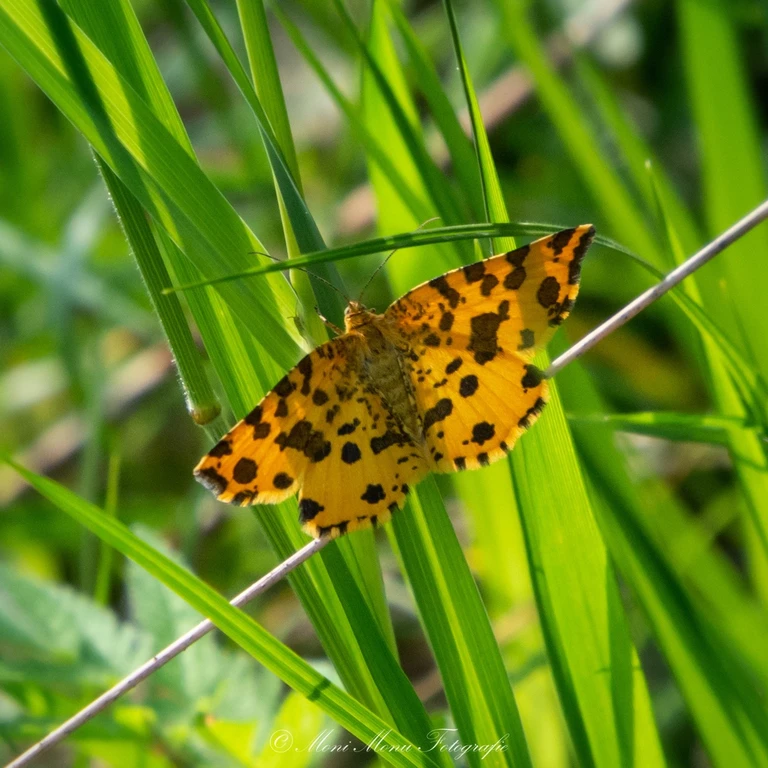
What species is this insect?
Pseudopanthera macularia
